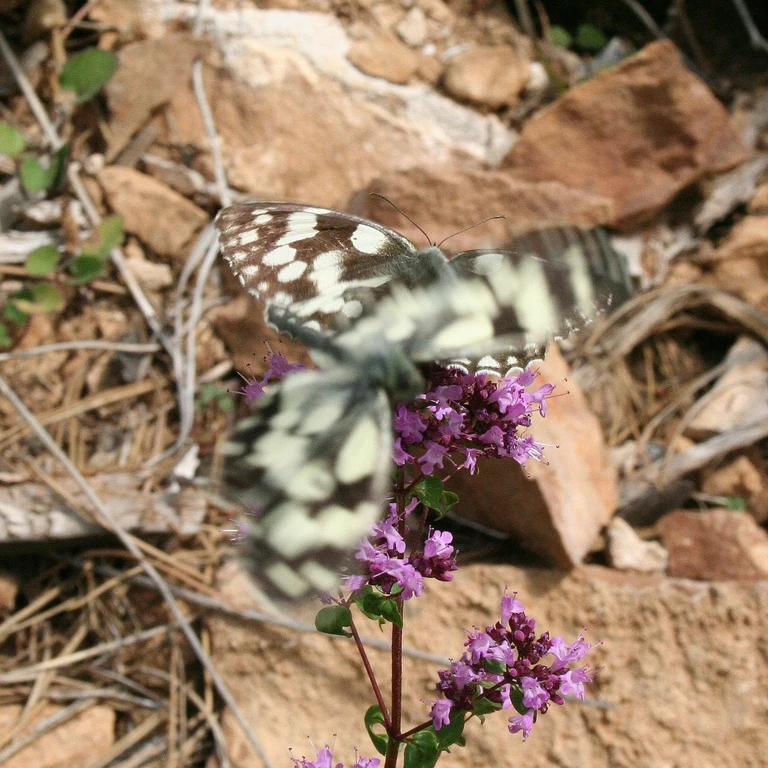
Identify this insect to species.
Melanargia galathea
